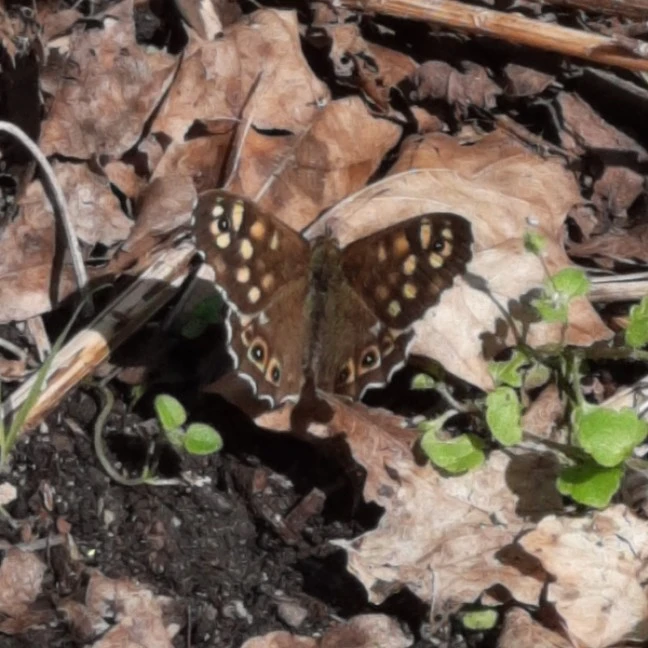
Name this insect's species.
Pararge aegeria
